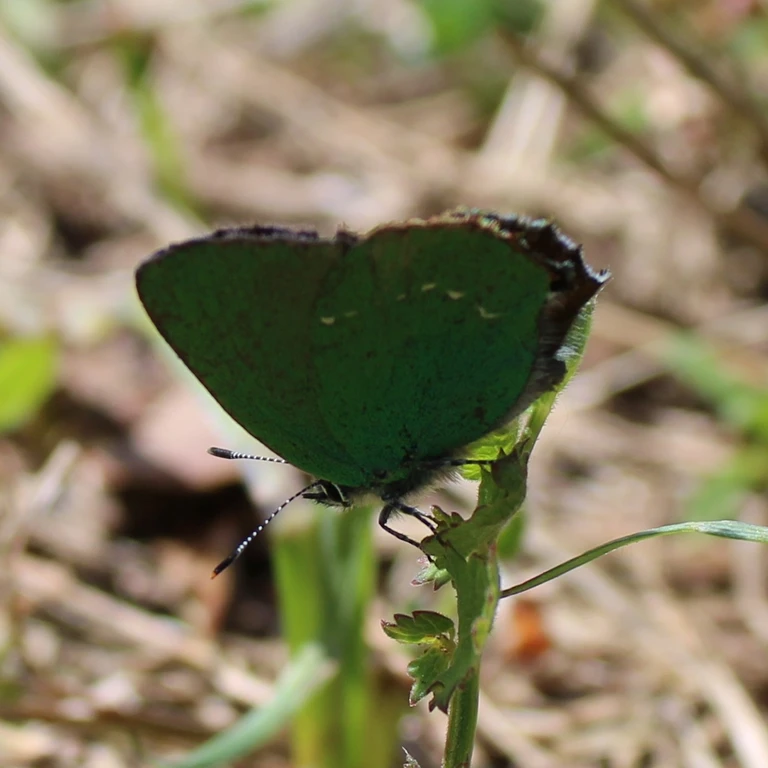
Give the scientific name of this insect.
Callophrys rubi
